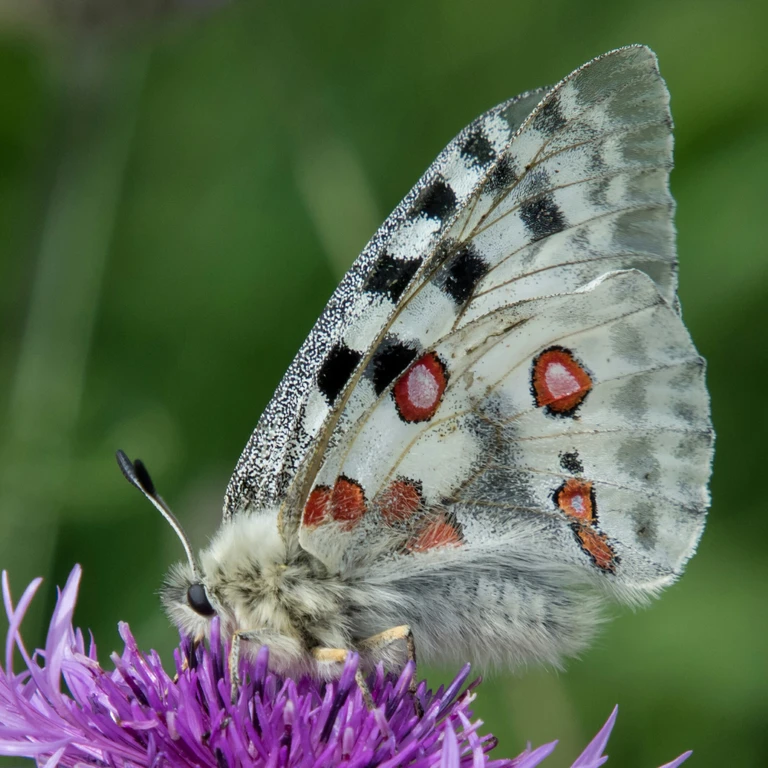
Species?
Parnassius apollo
